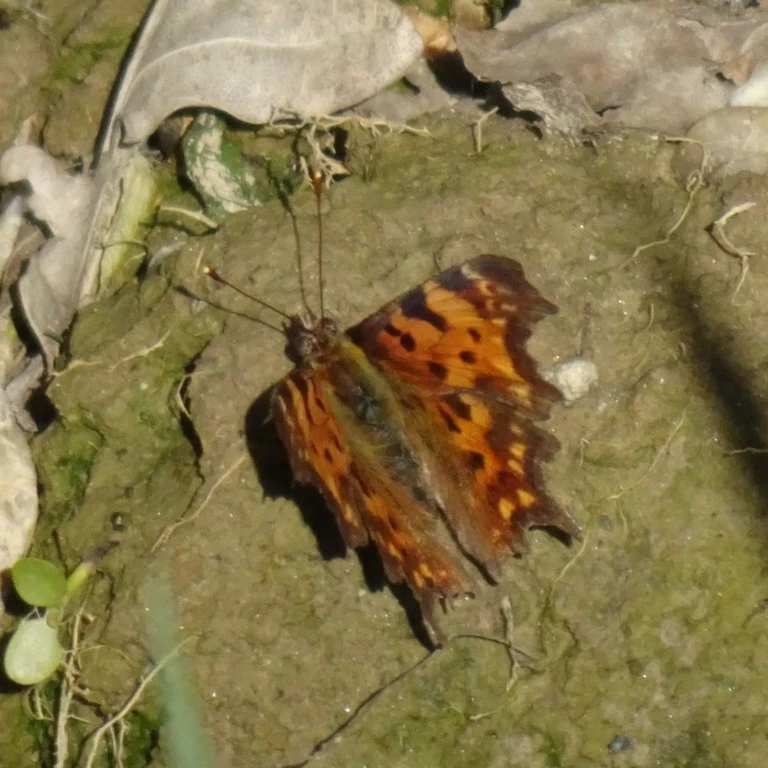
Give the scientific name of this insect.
Polygonia c-album
